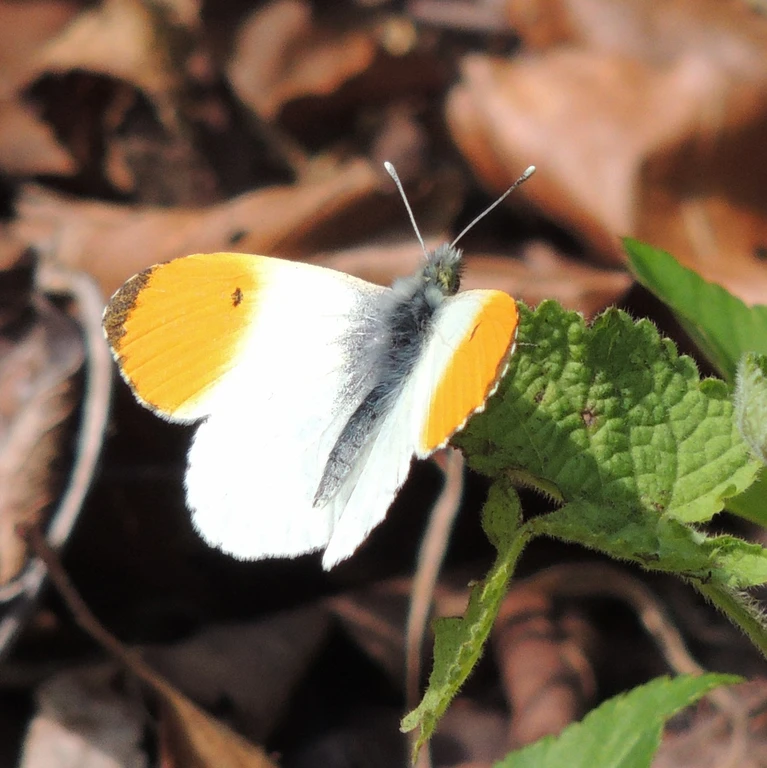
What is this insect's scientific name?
Anthocharis cardamines
